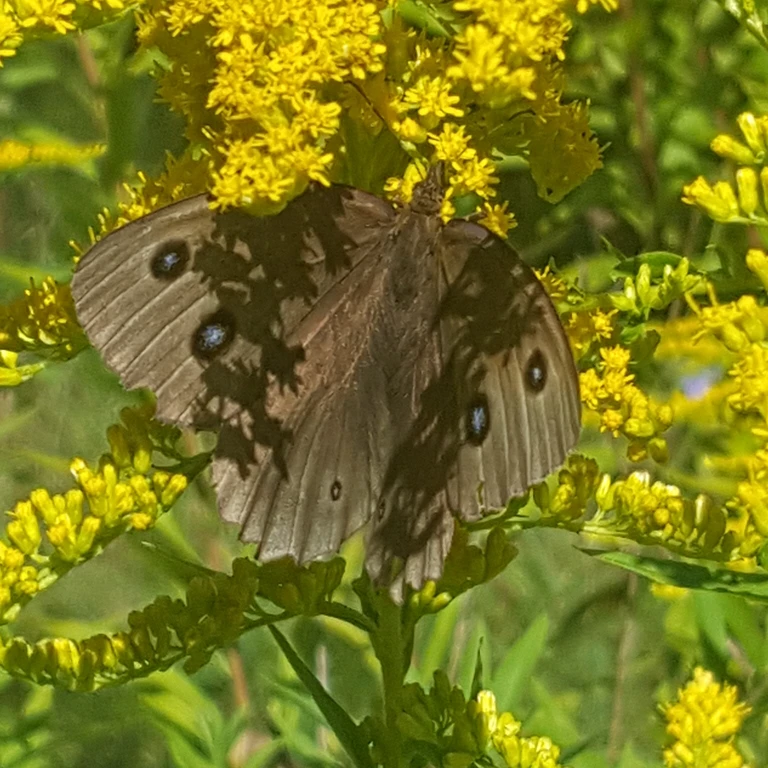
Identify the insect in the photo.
Minois dryas
